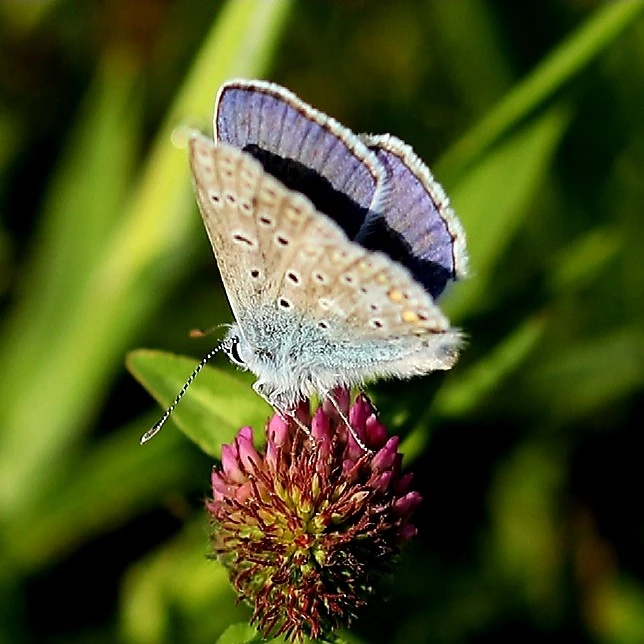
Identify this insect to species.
Polyommatus icarus
